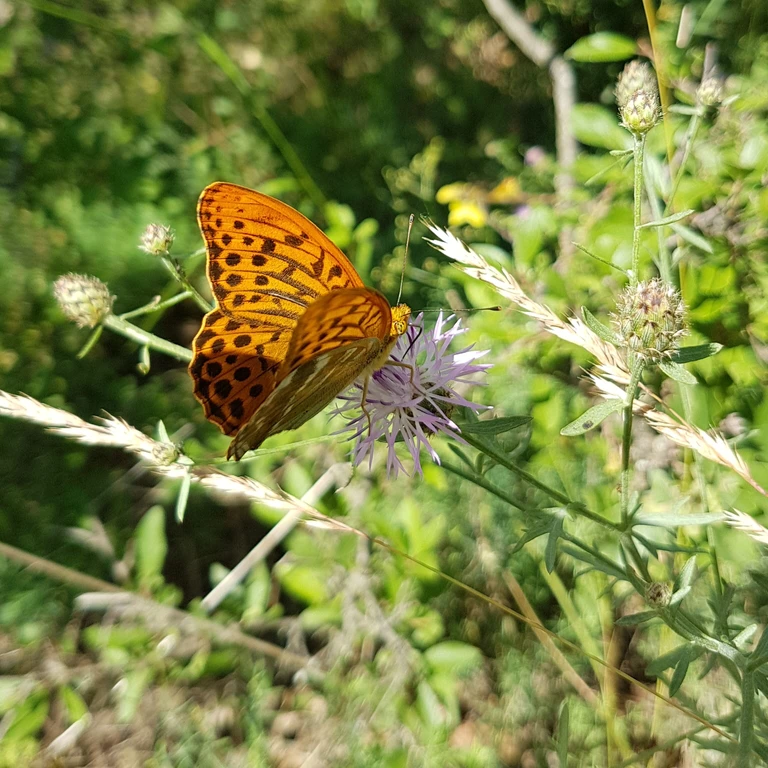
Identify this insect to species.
Argynnis paphia
